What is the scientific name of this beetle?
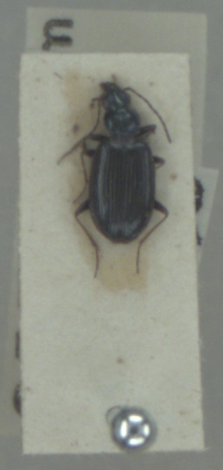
Bembidion atrocaeruleum
